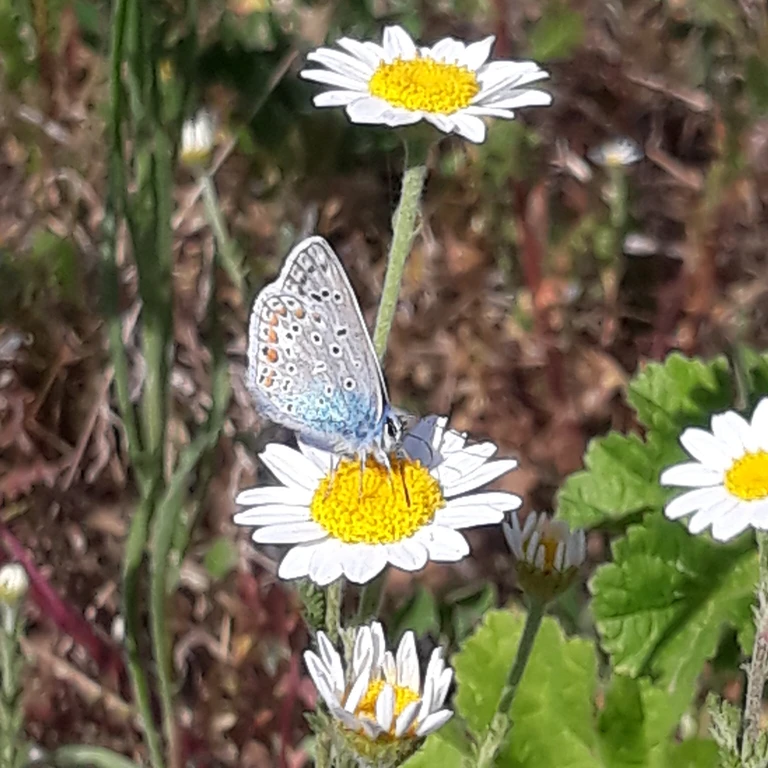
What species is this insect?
Polyommatus icarus
